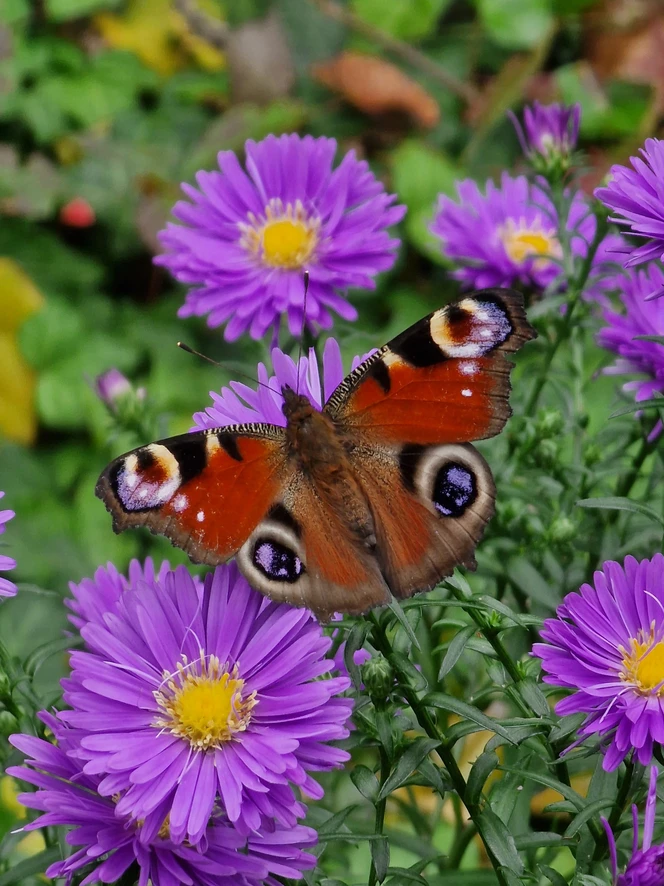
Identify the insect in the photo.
Aglais io
